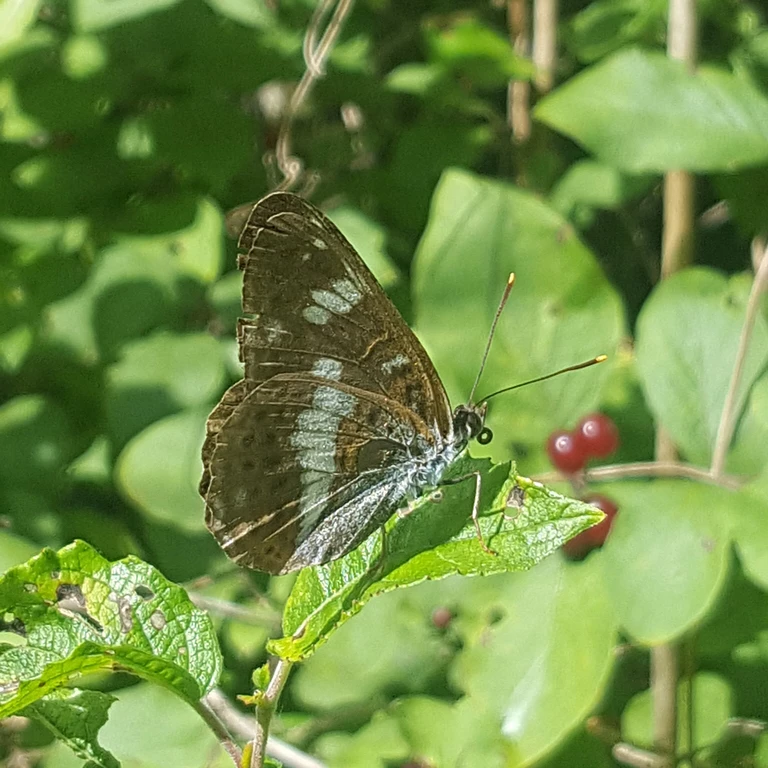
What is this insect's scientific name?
Limenitis camilla (also Ladoga camilla)
